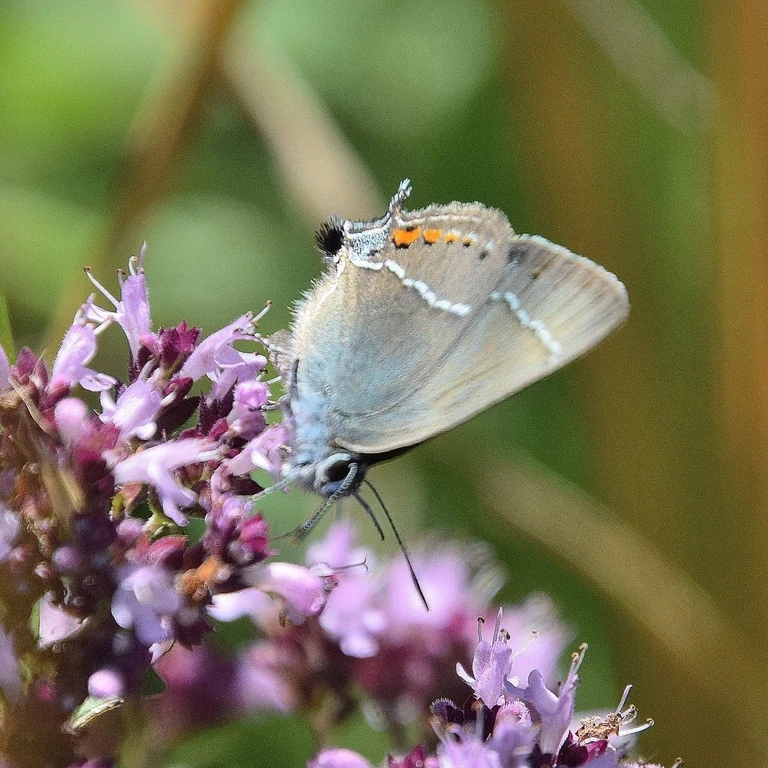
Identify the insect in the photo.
Satyrium spini (also Tuttiola spini)
